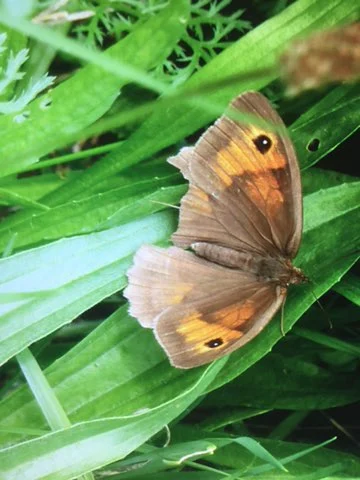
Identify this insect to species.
Maniola jurtina
